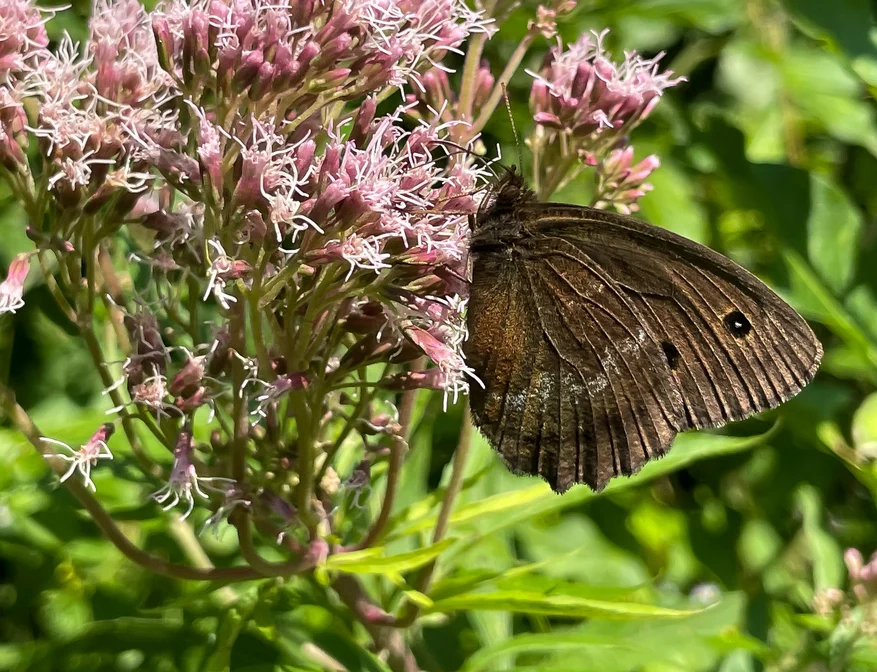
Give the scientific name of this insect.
Minois dryas
